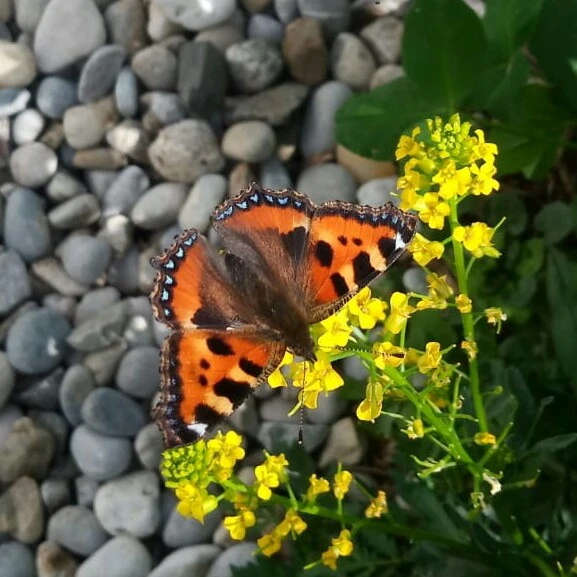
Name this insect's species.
Aglais urticae
